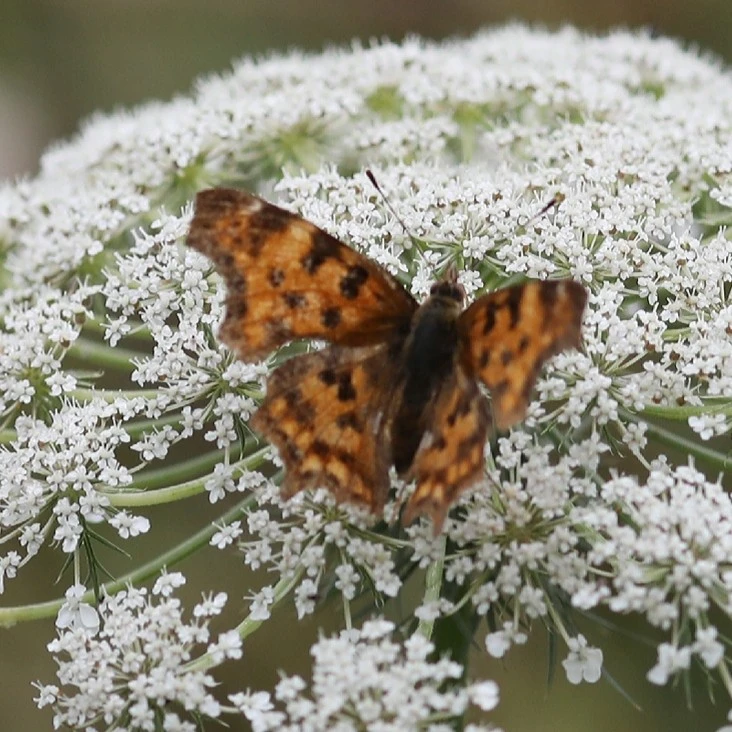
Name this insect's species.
Polygonia c-album
